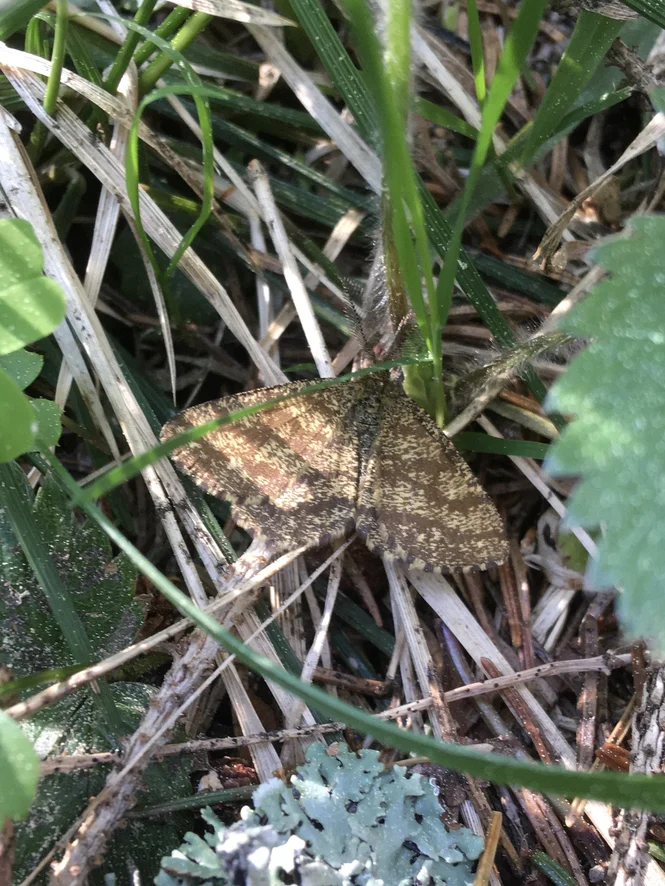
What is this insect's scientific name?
Ematurga atomaria
